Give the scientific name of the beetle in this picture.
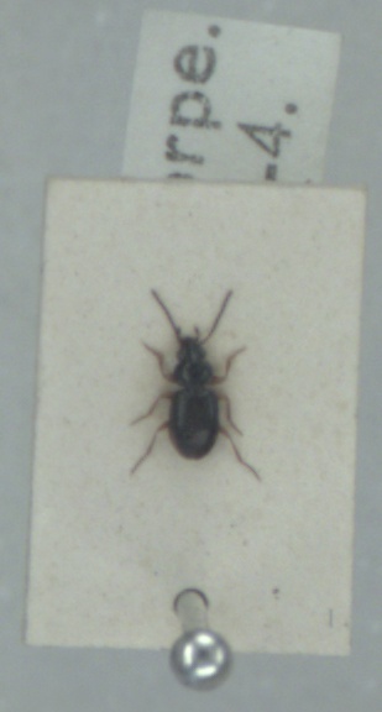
Bembidion mannerheimii
